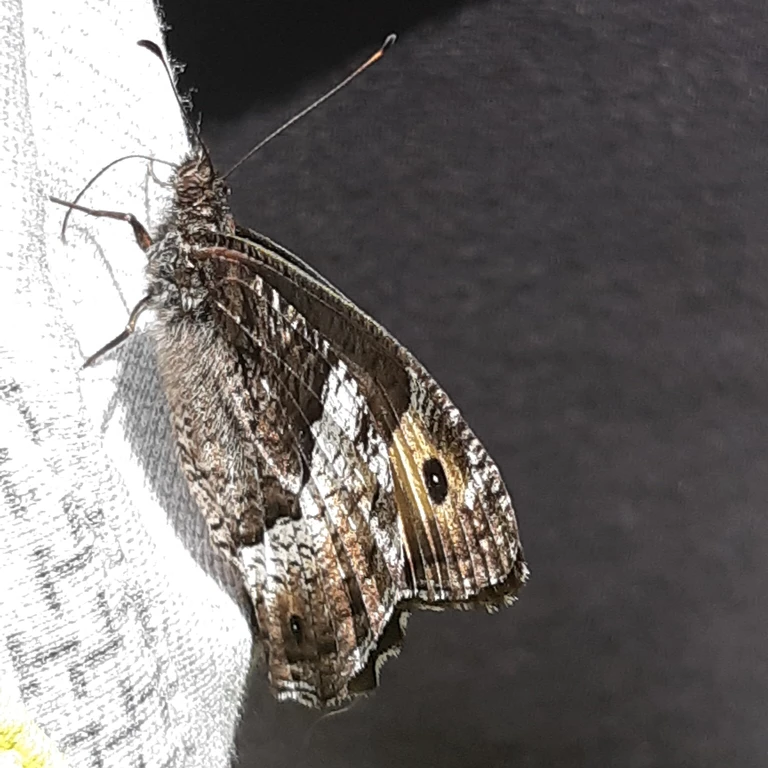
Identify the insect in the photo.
Hipparchia fagi
